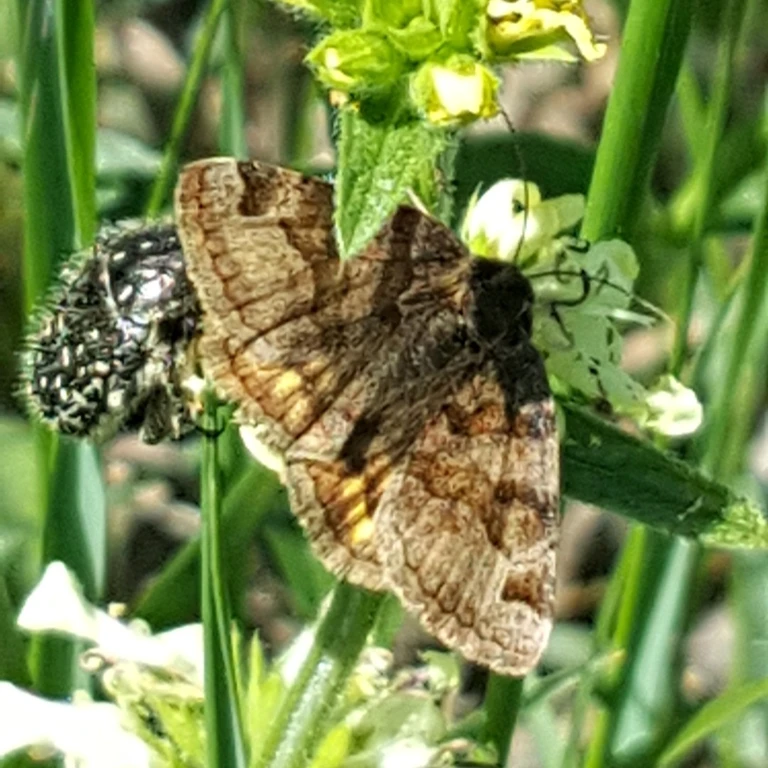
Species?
Euclidia glyphica
